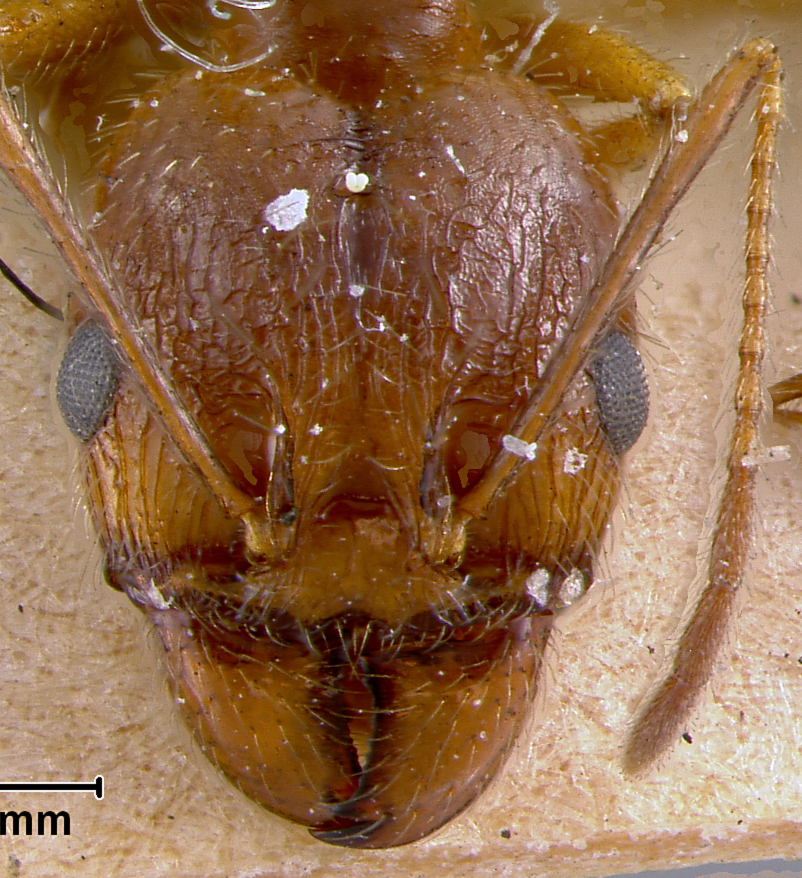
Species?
Pheidole desertorum
